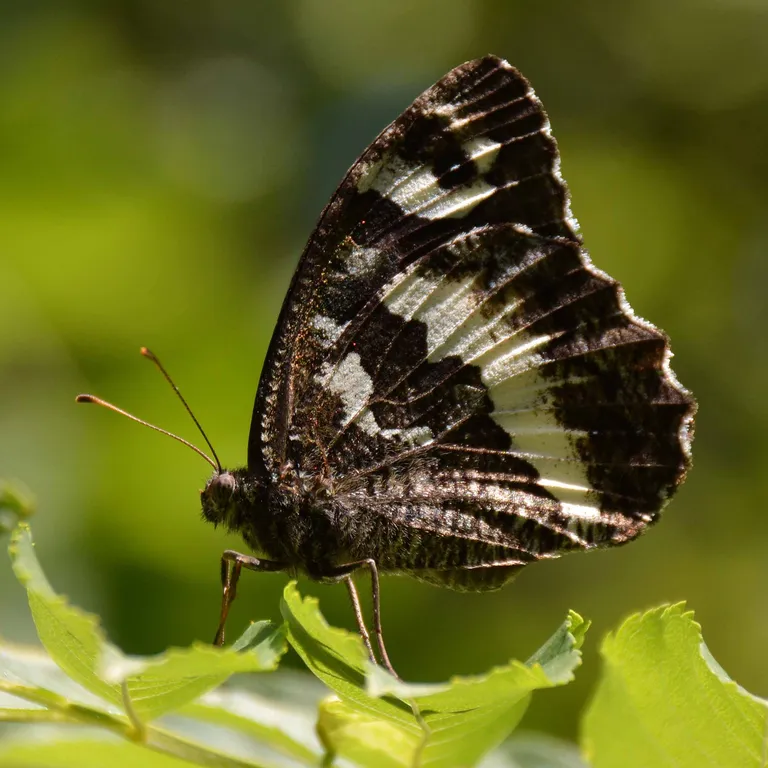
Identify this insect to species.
Brintesia circe
